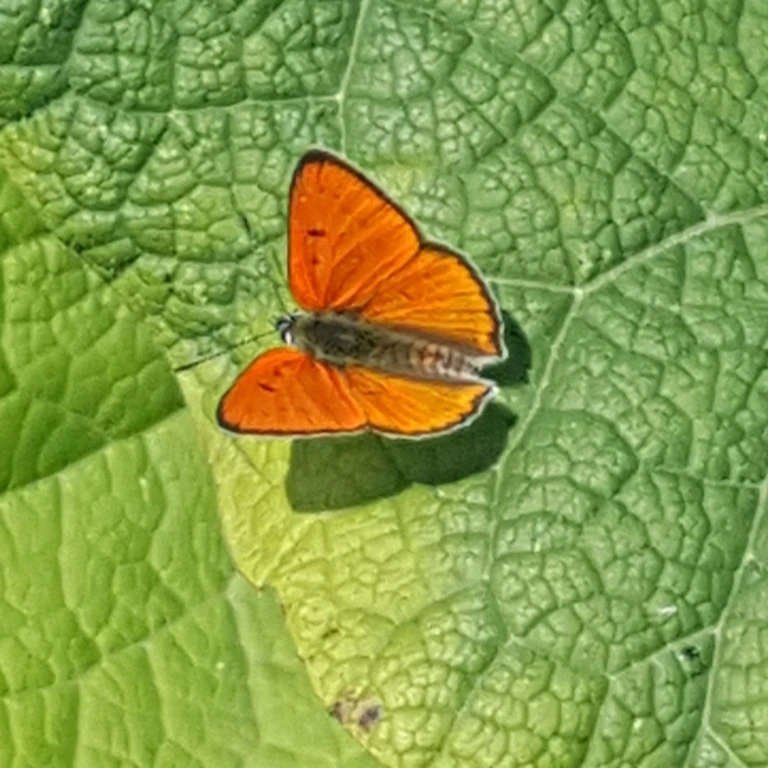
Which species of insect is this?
Lycaena dispar
